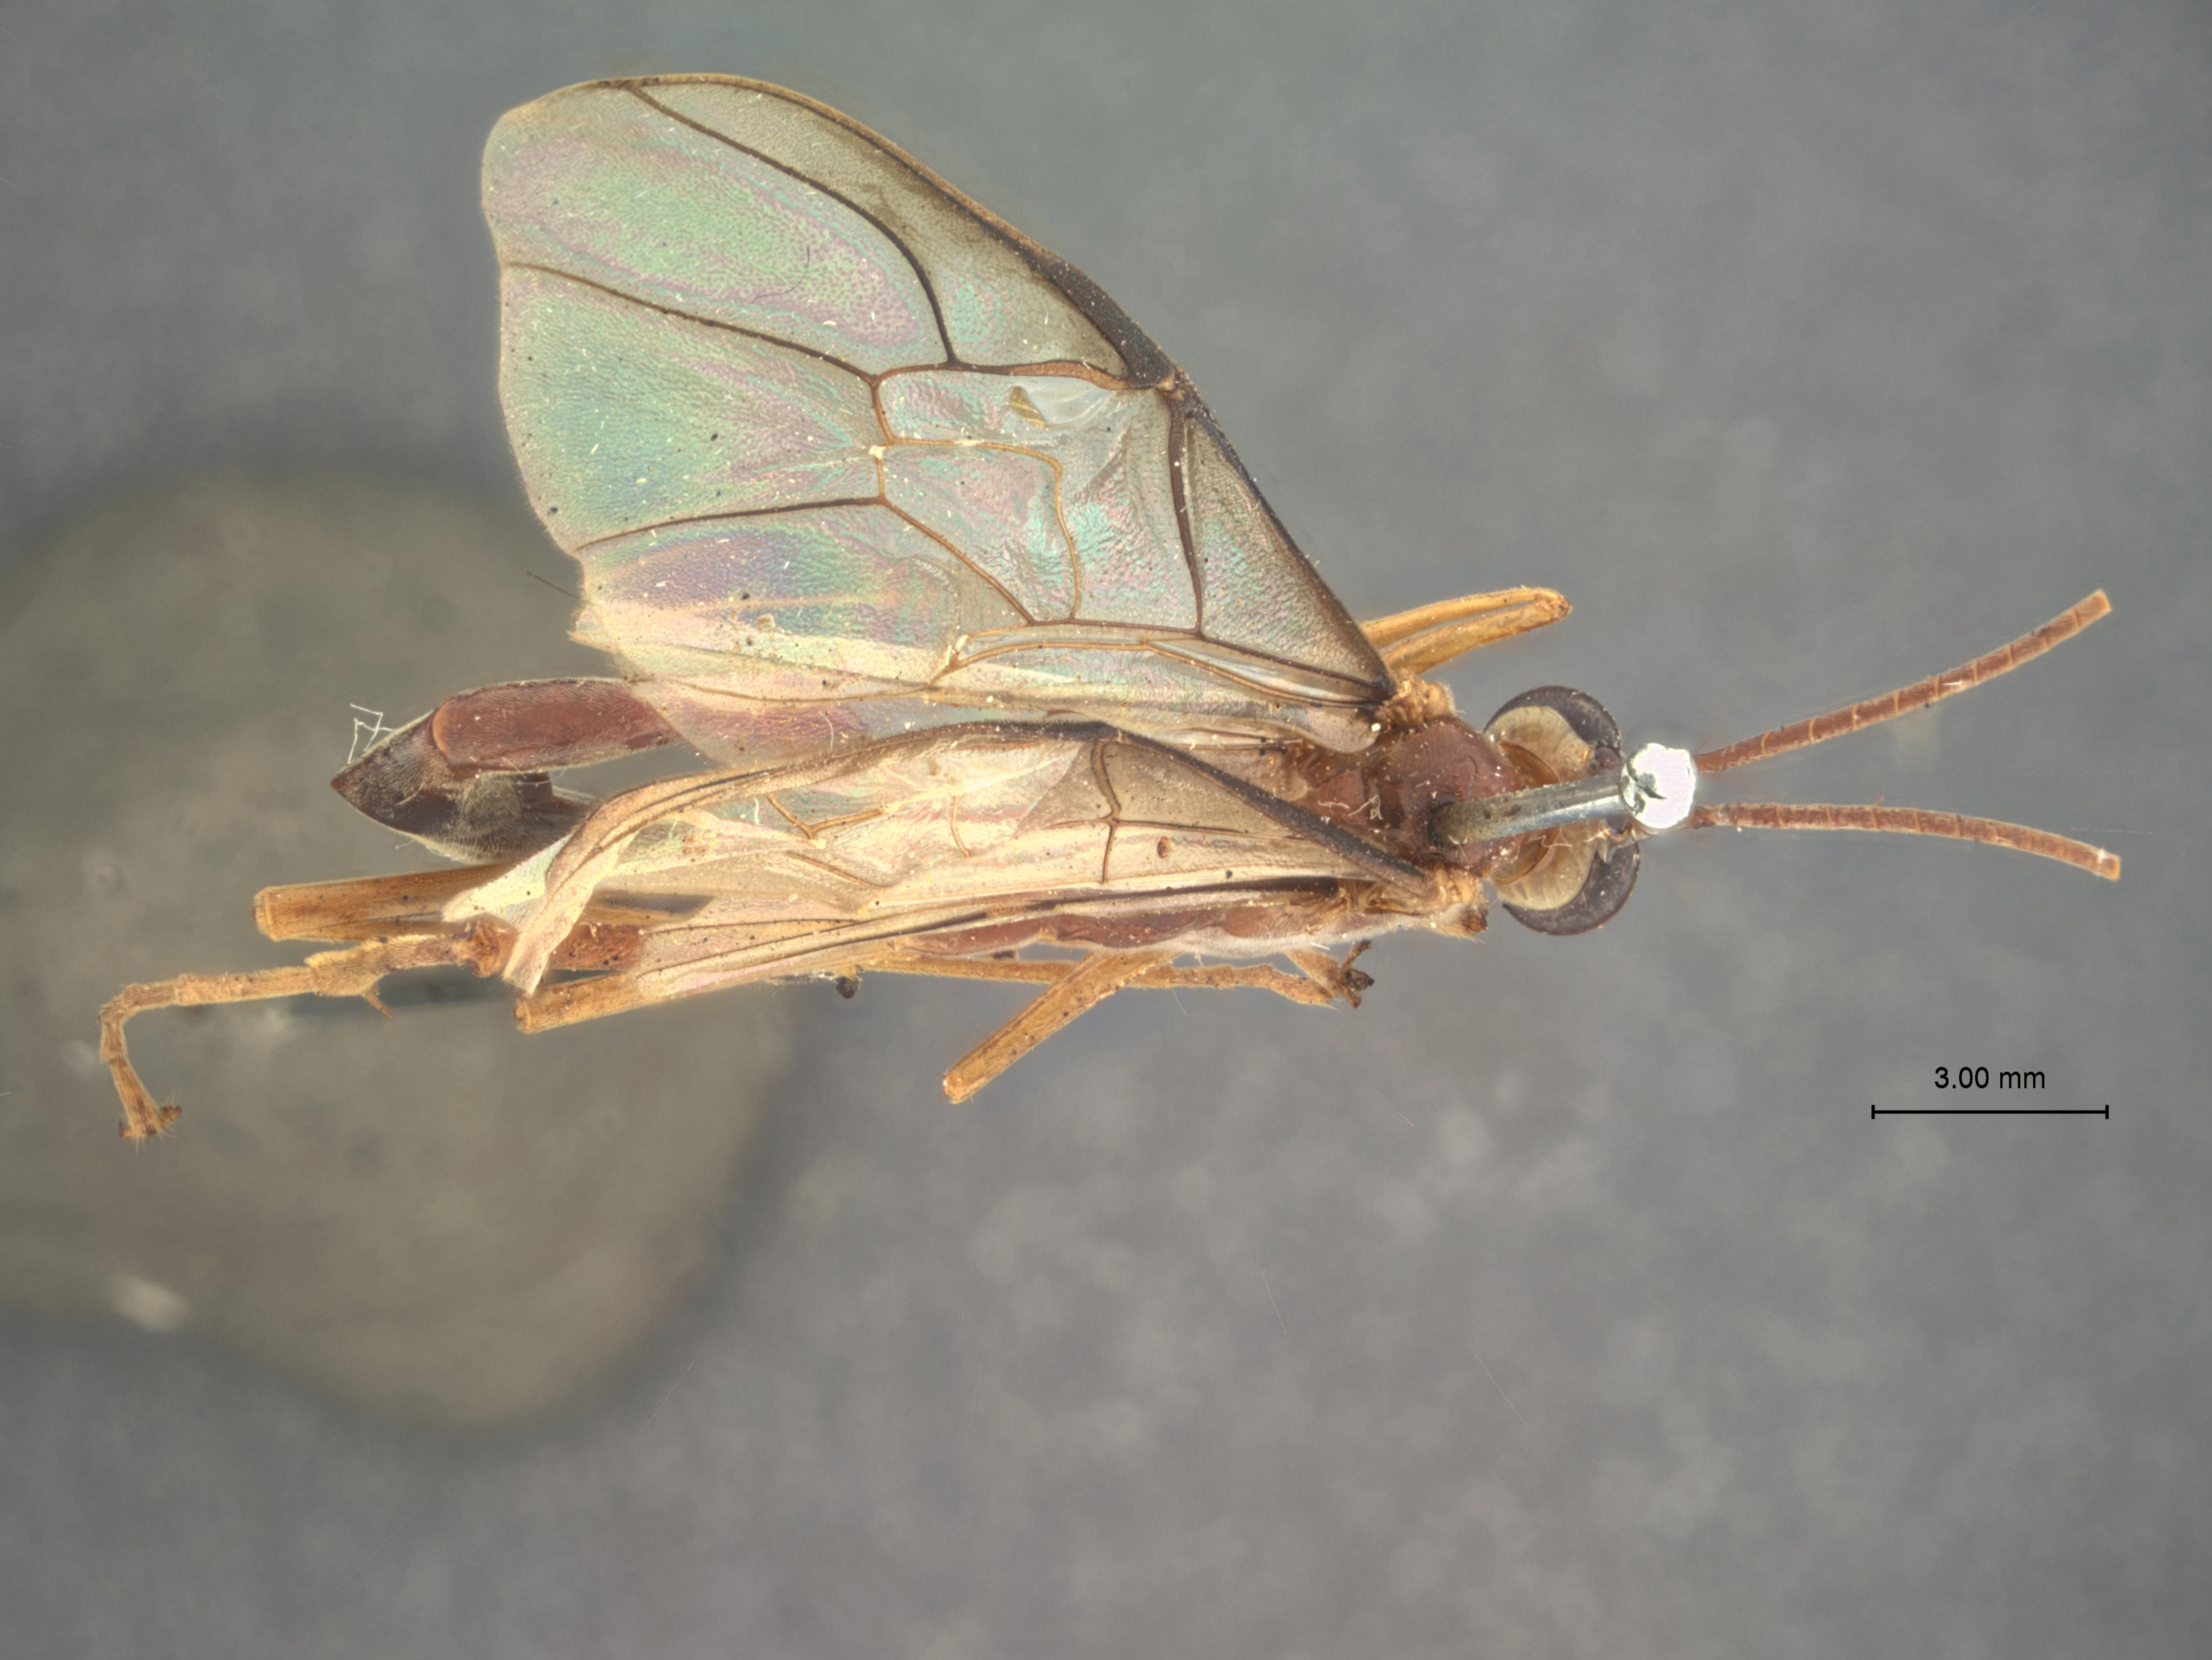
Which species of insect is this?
Enicospilus aepulus
